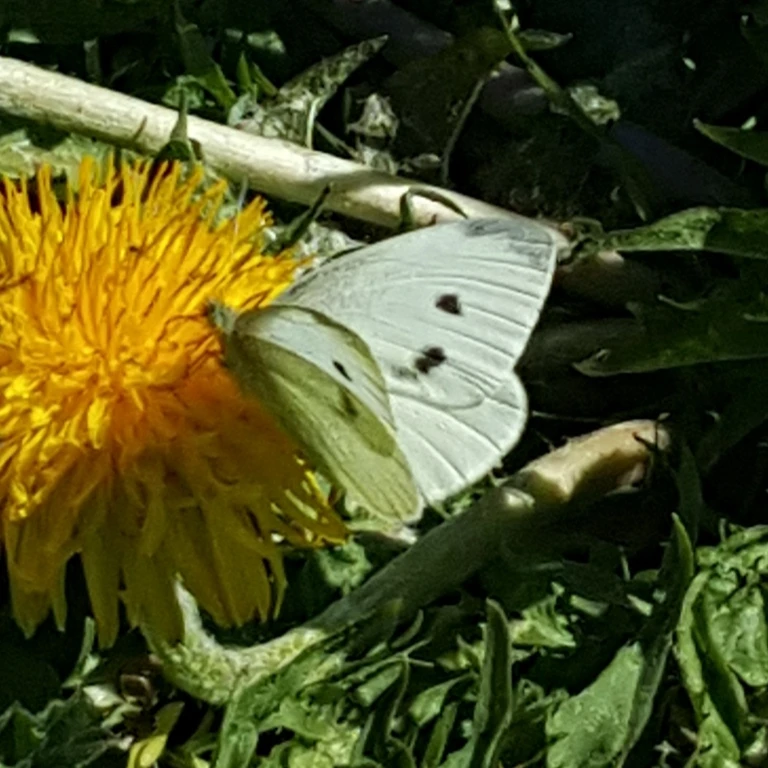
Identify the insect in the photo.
Pieris rapae
